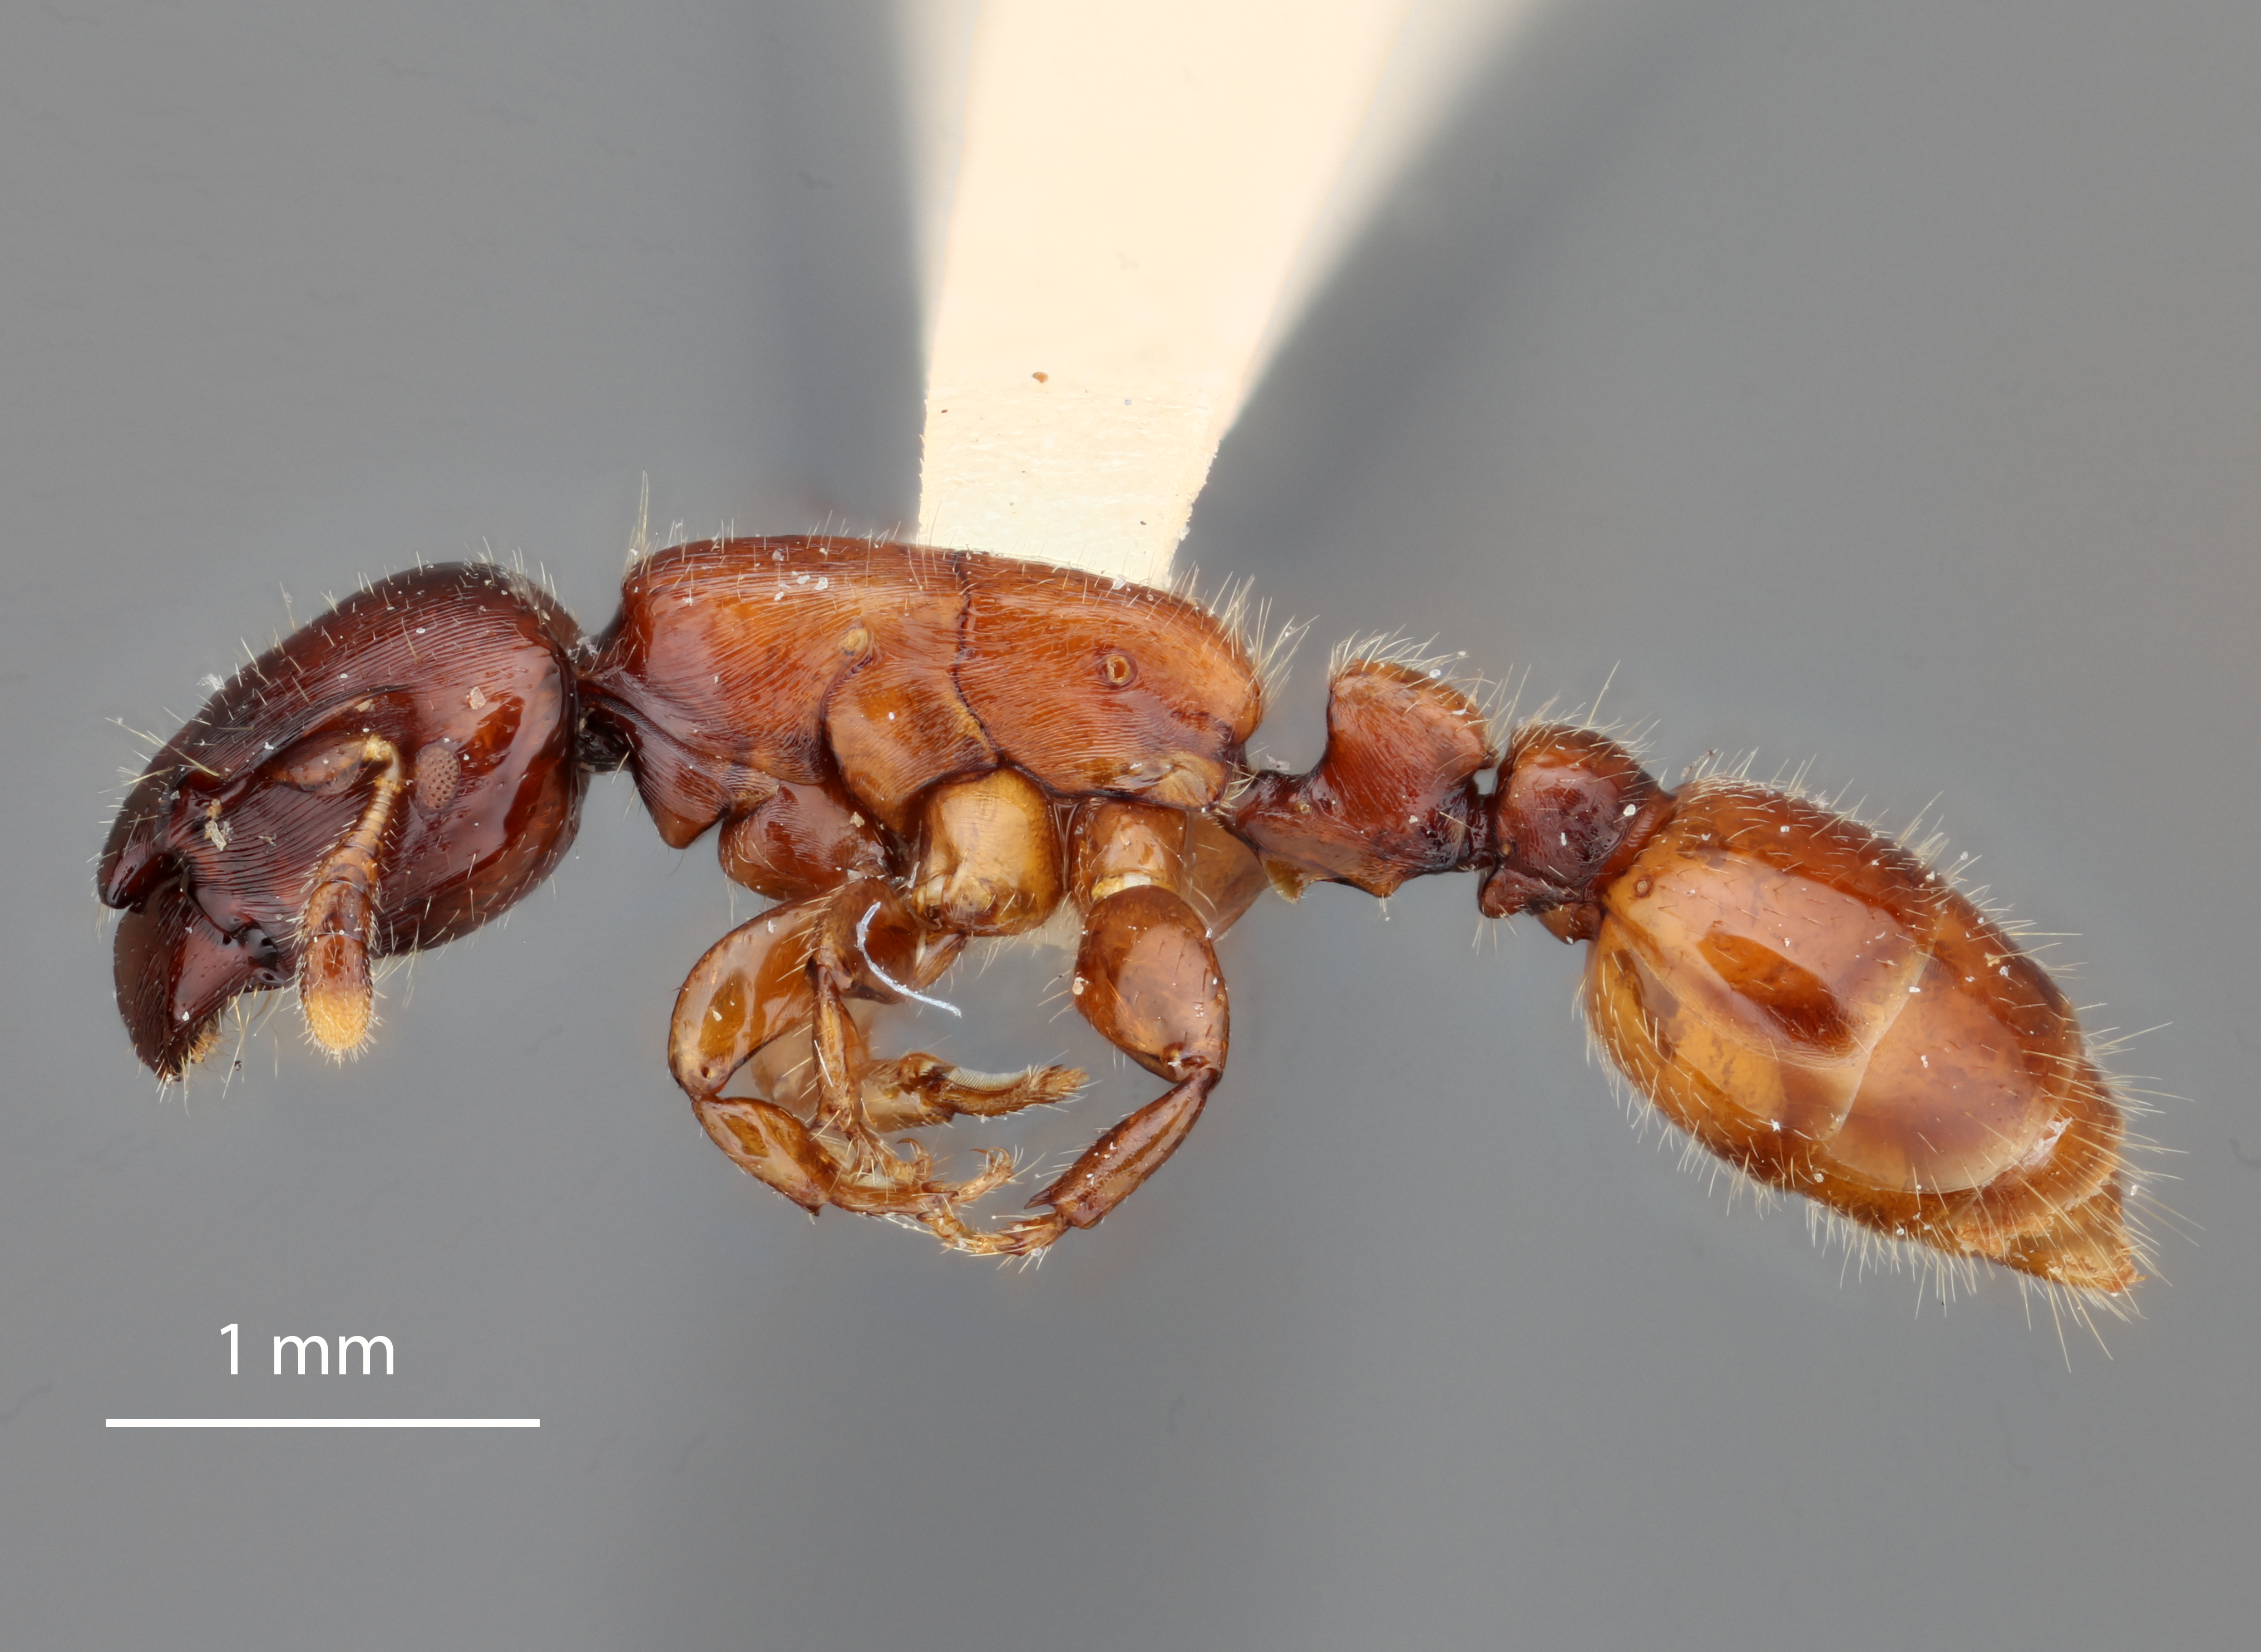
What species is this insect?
Metapone truki
